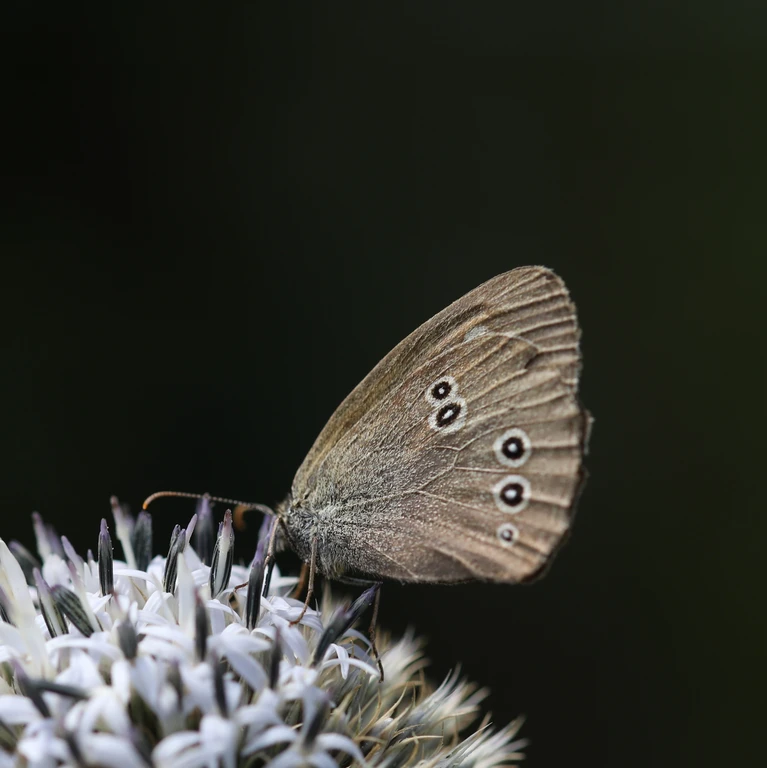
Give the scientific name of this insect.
Aphantopus hyperantus
